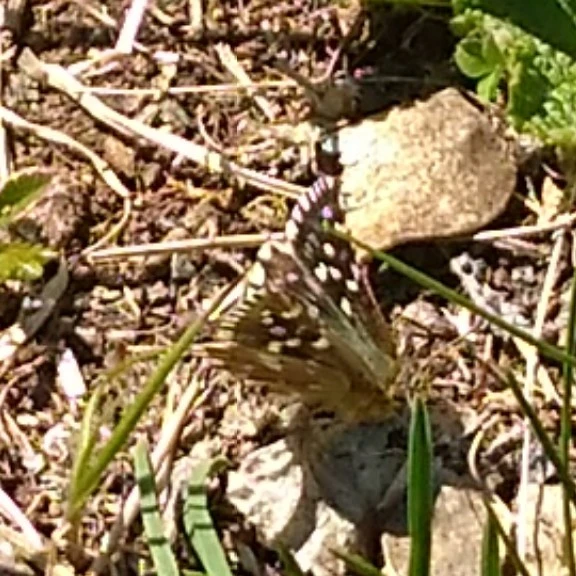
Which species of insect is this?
Pyrgus malvae
